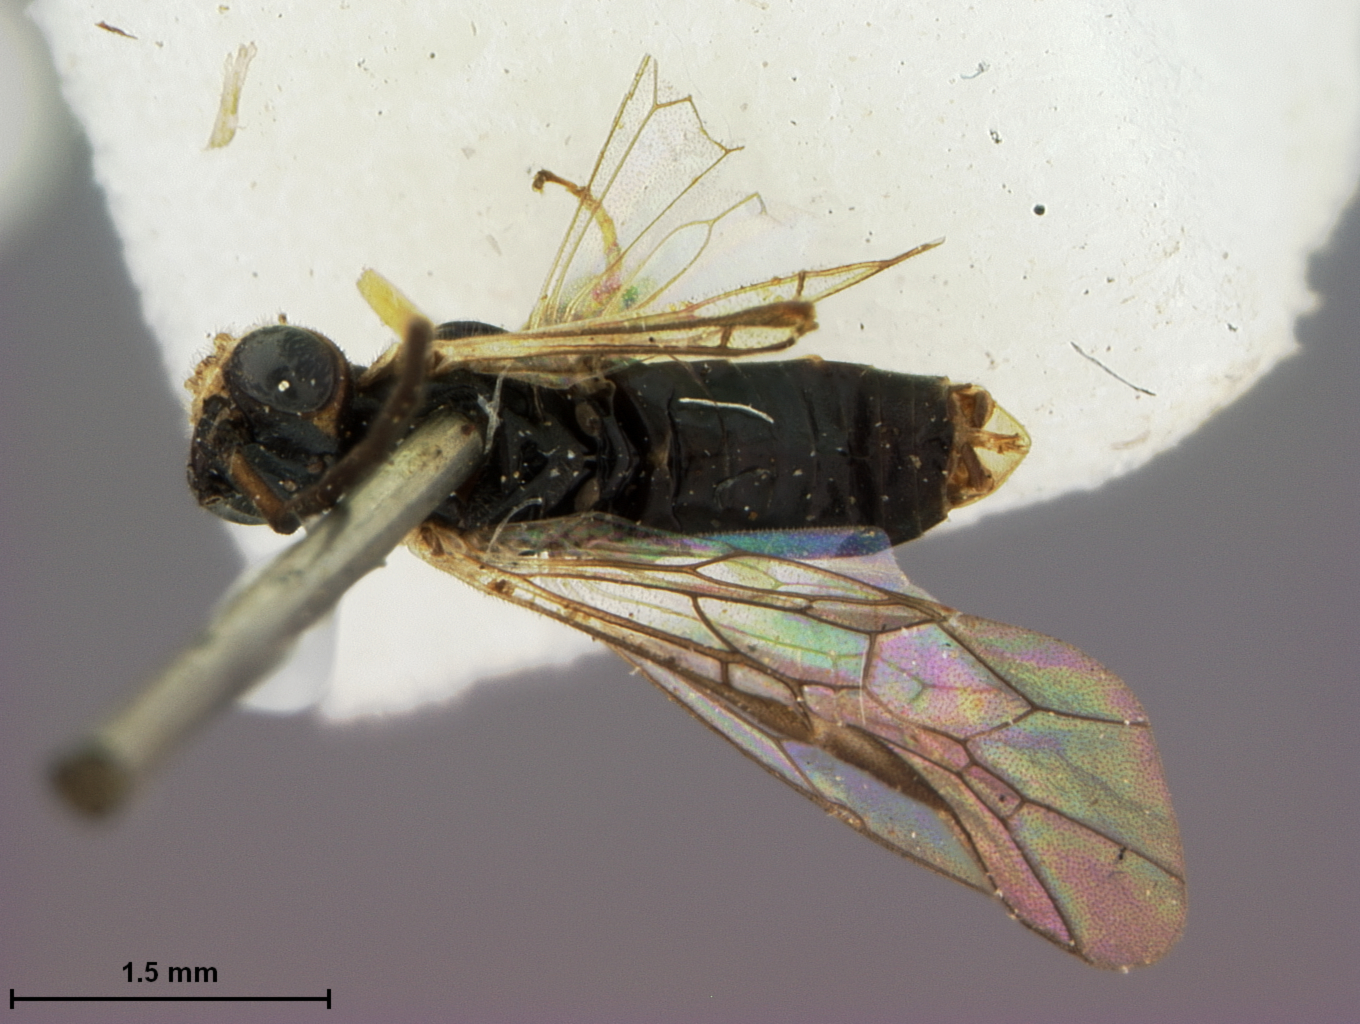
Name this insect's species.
Pontania megacephala
